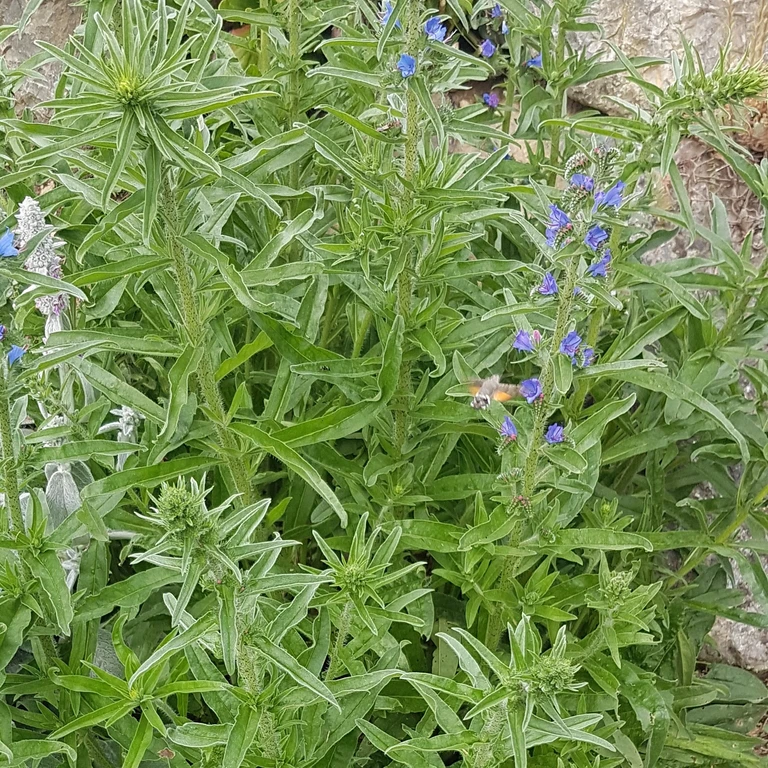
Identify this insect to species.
Macroglossum stellatarum
